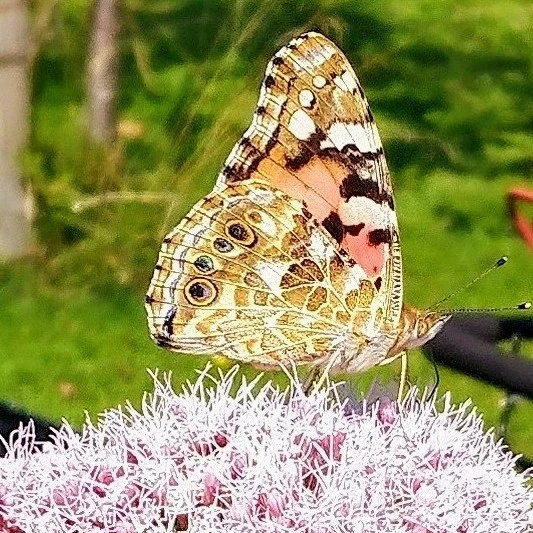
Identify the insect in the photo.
Vanessa cardui
